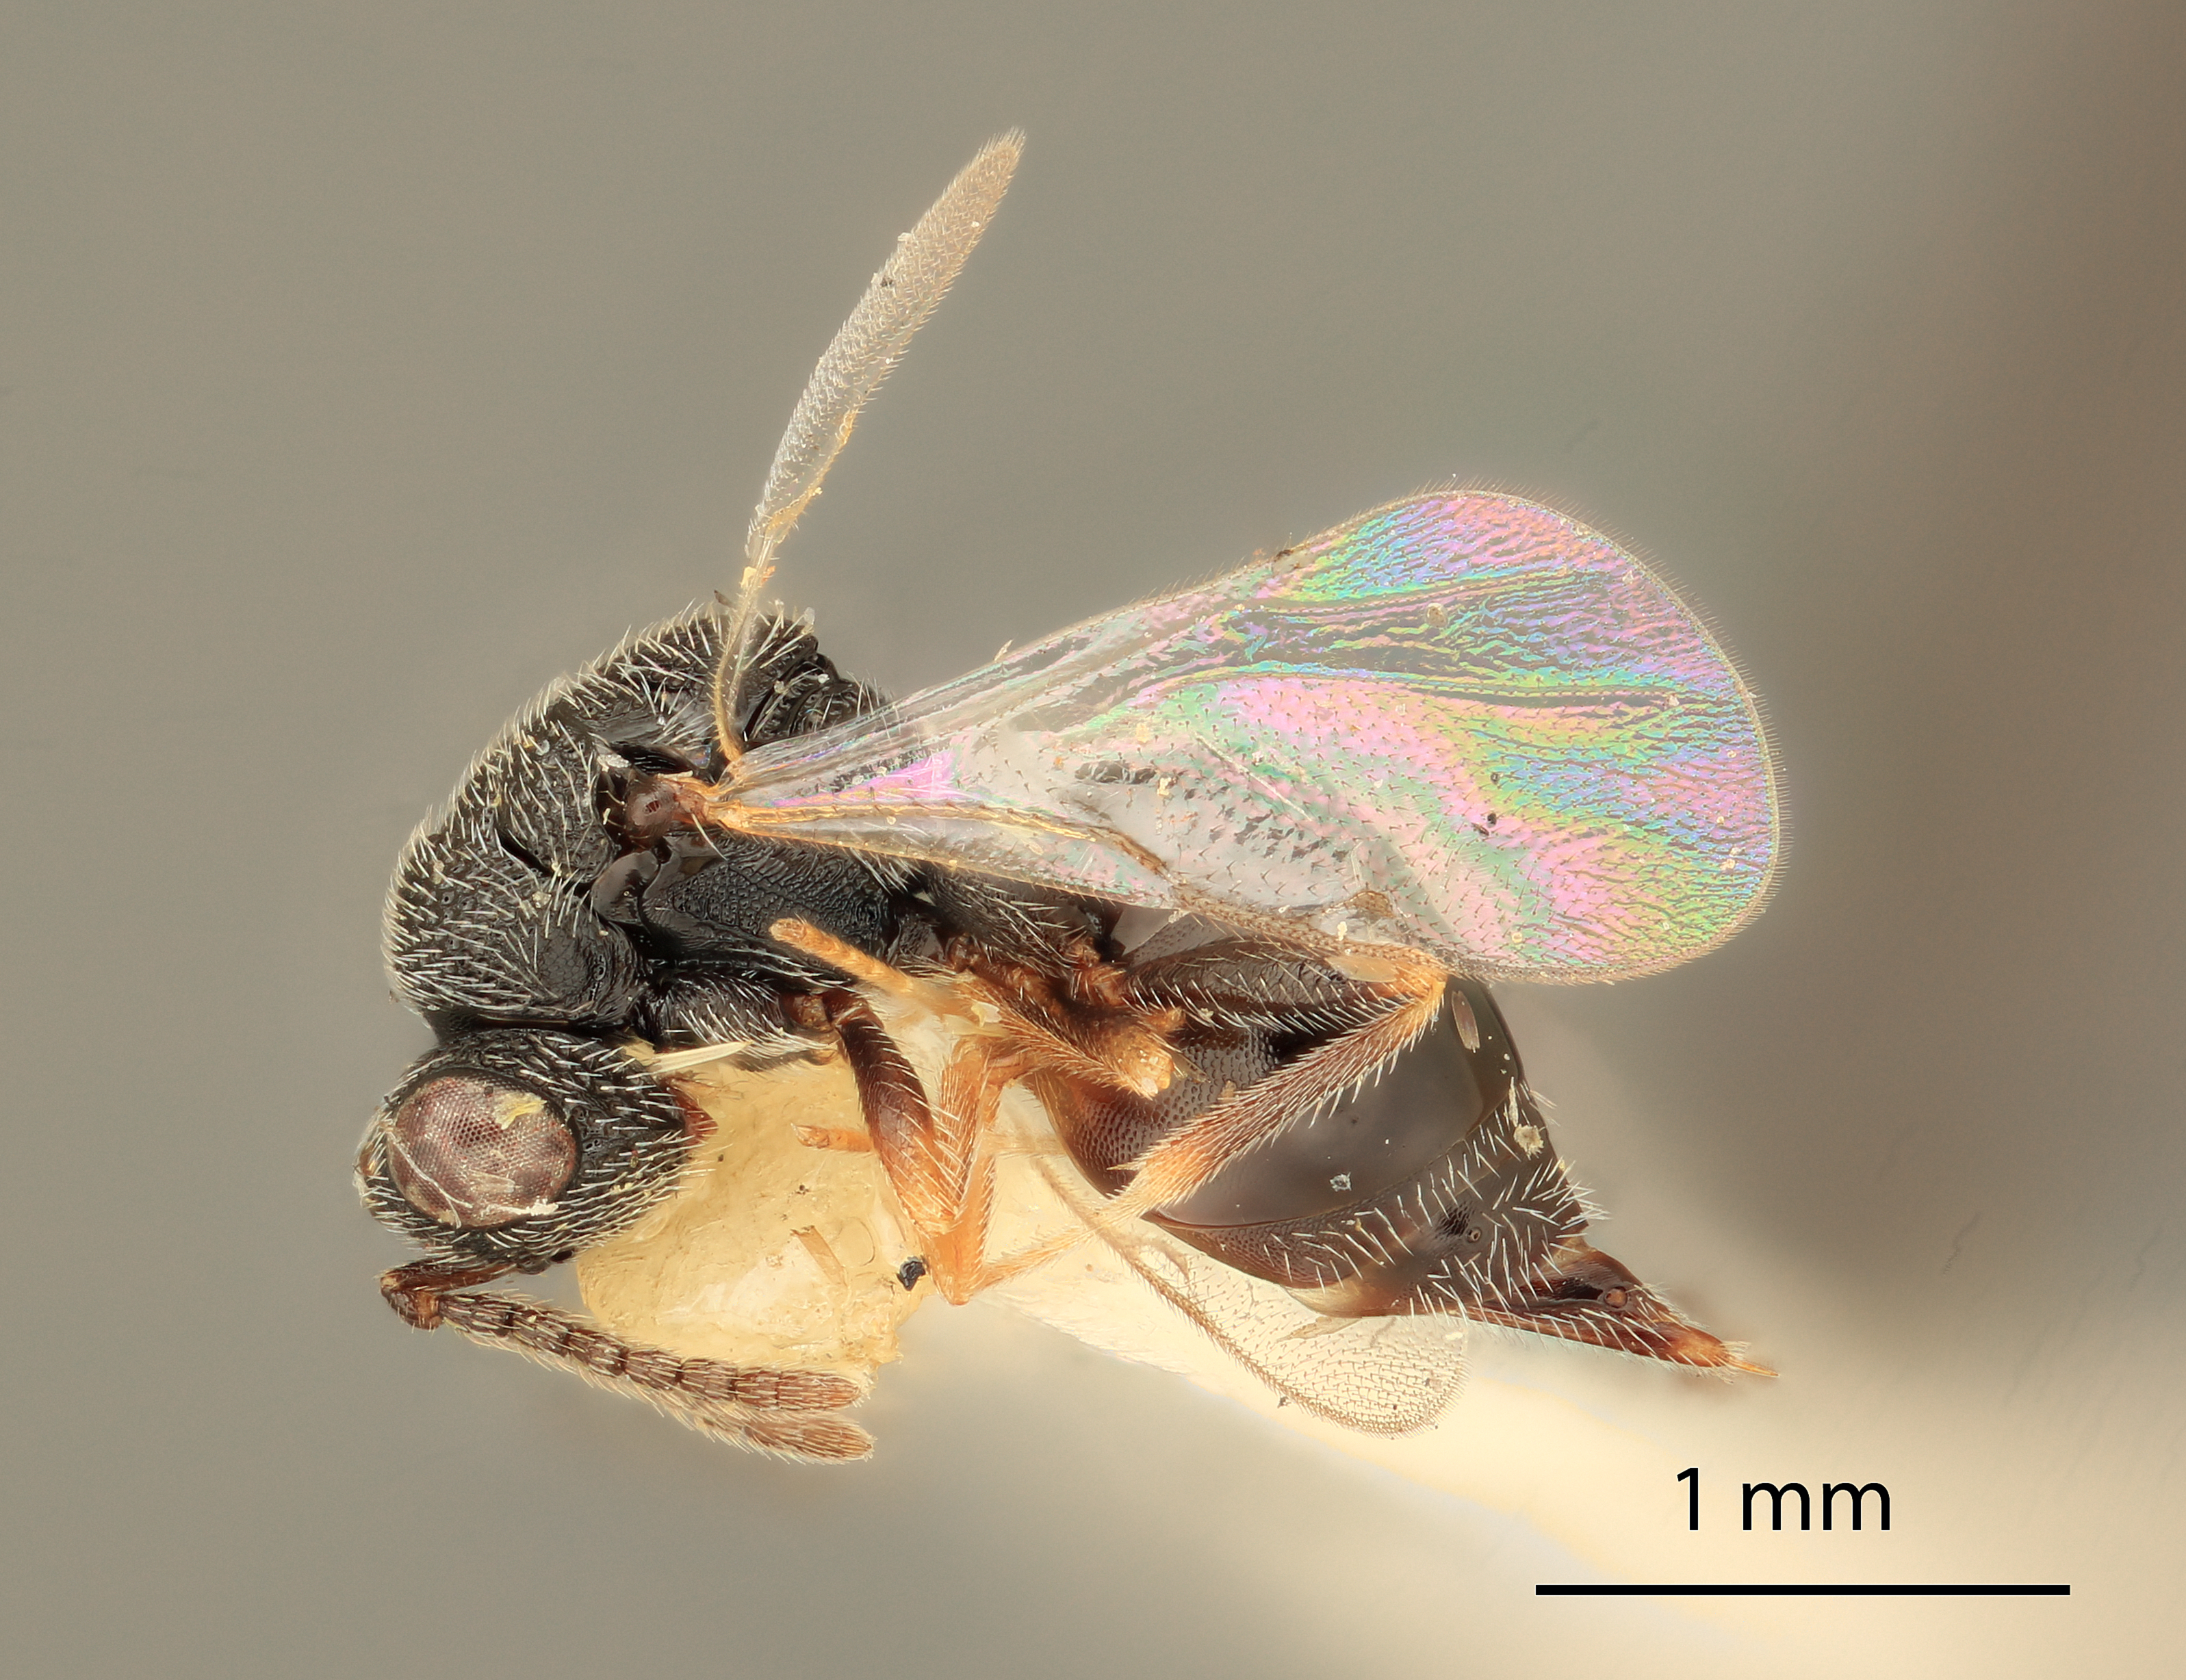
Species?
Eurytoma calcarea
